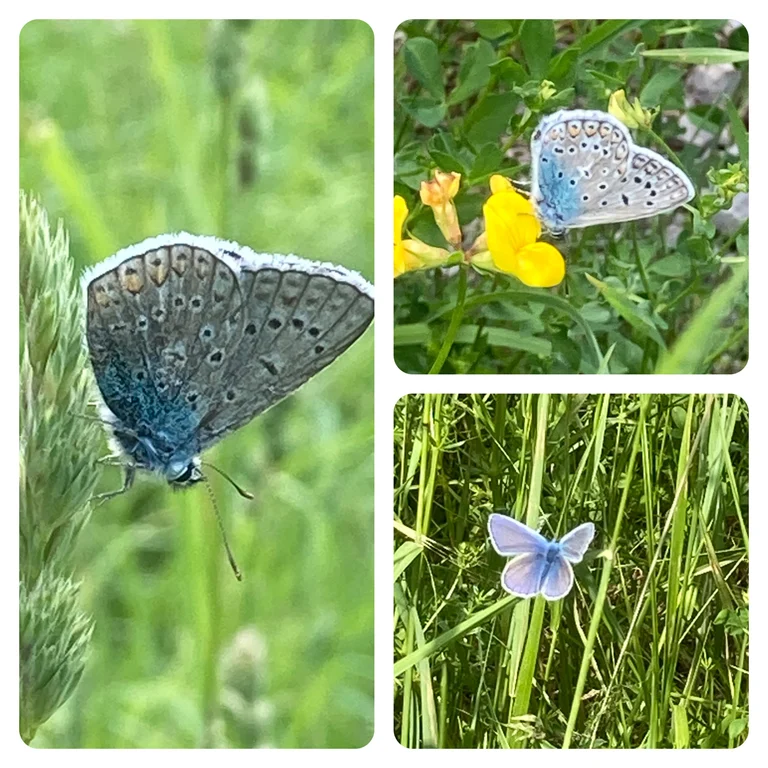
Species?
Polyommatus icarus
